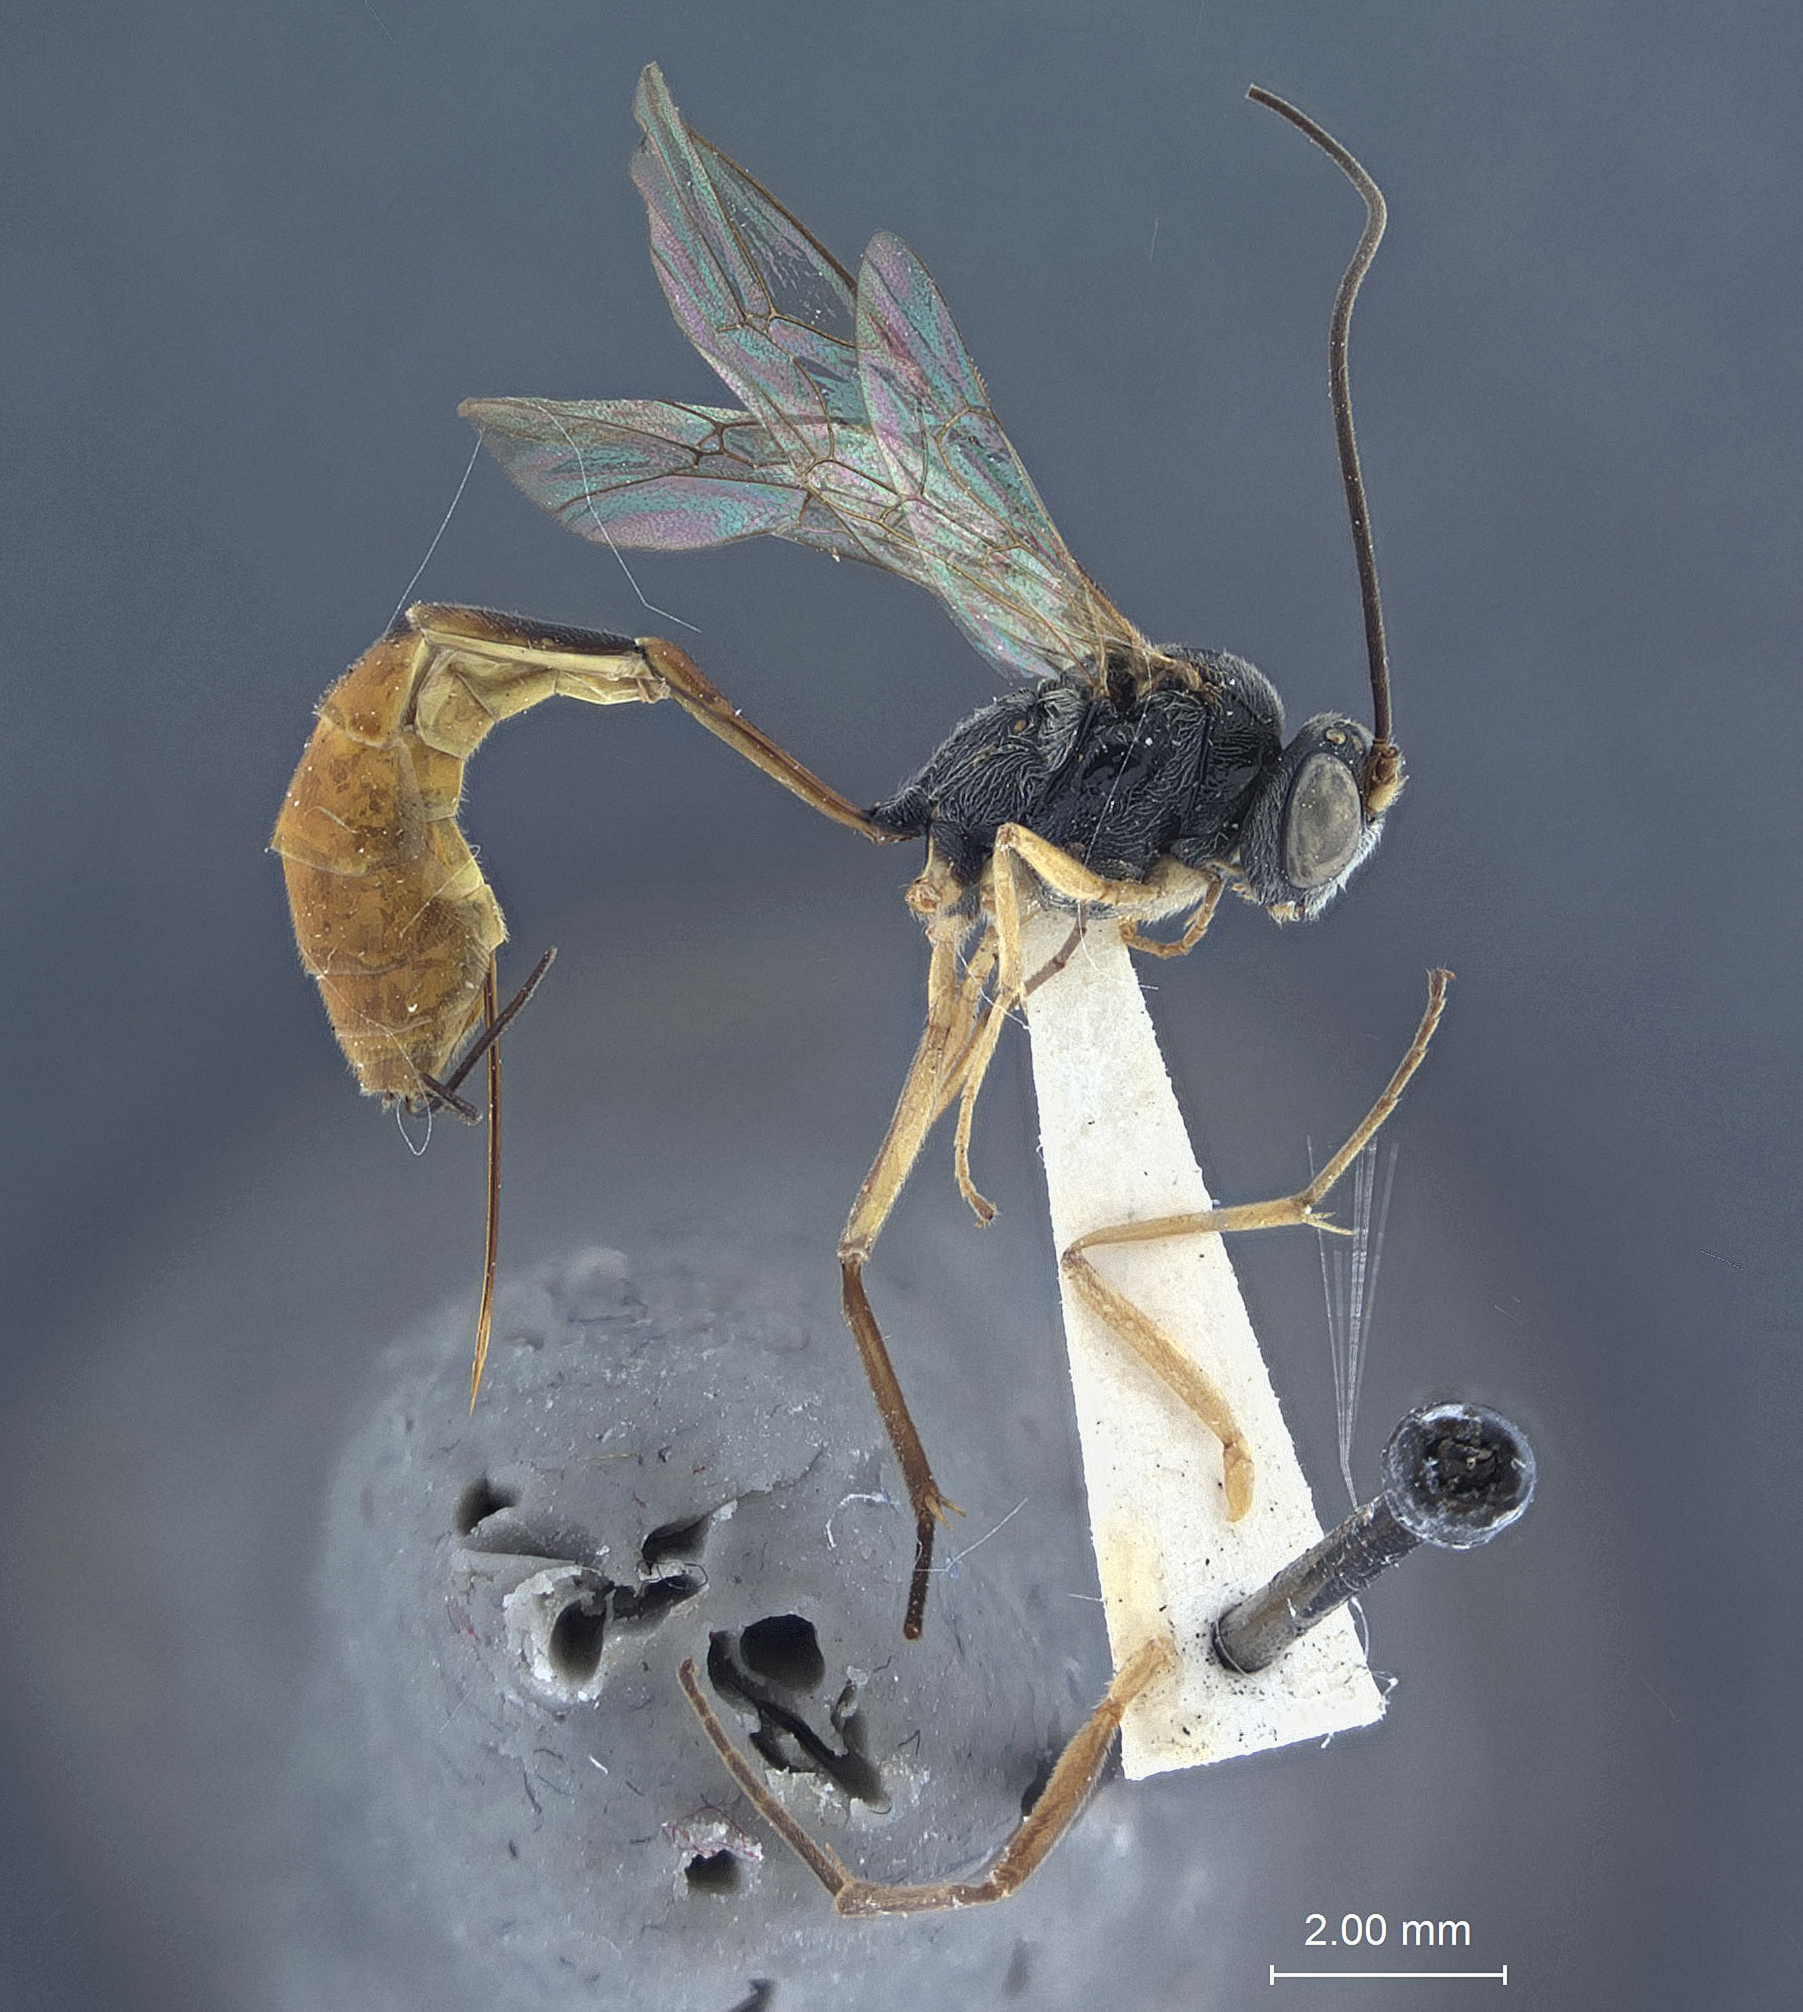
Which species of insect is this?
Venturia musae
